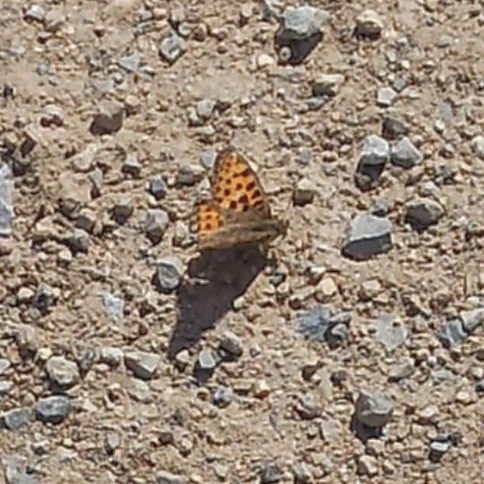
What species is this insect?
Issoria lathonia
